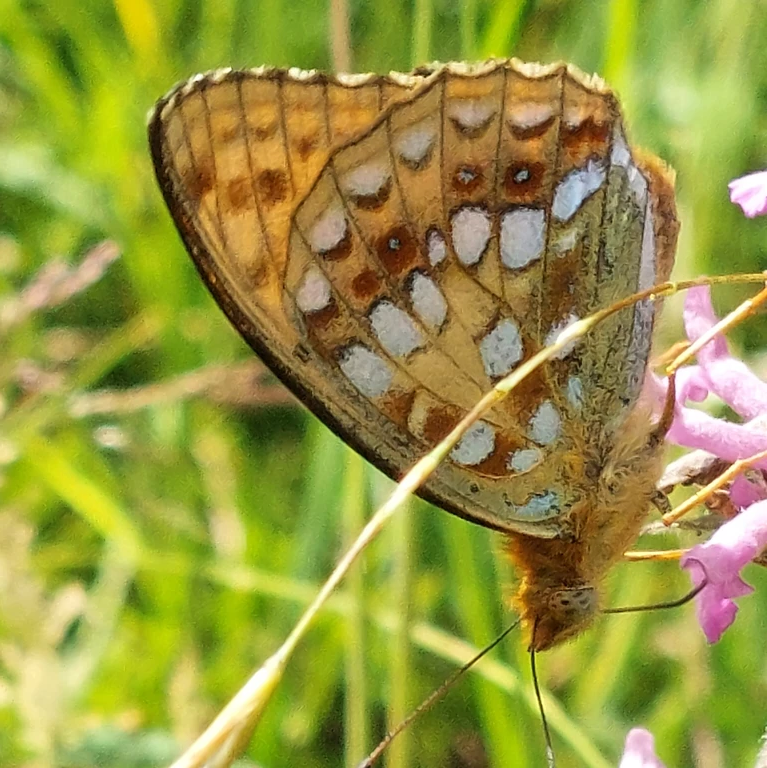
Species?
Fabriciana adippe
